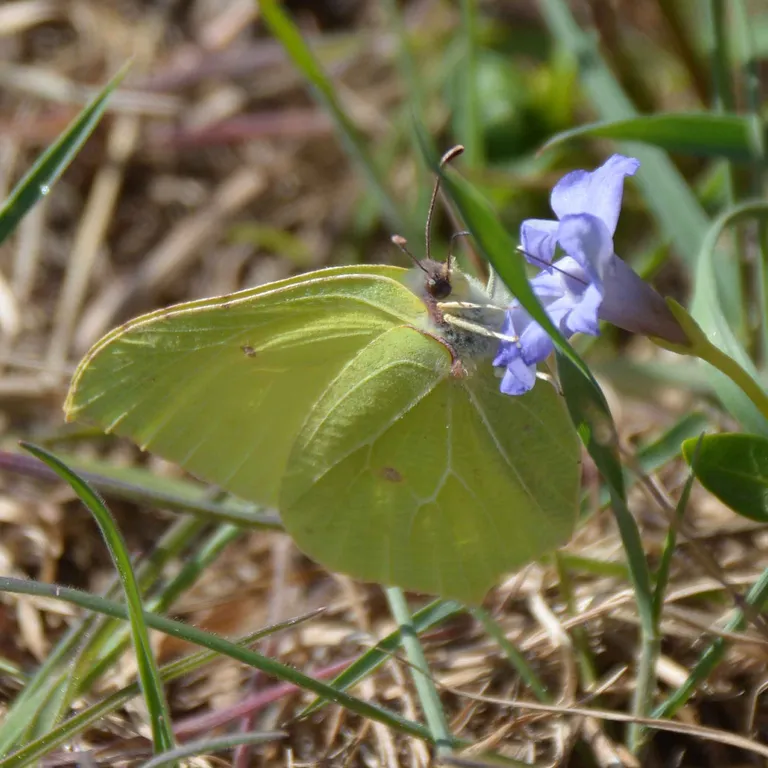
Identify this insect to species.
Gonepteryx rhamni
